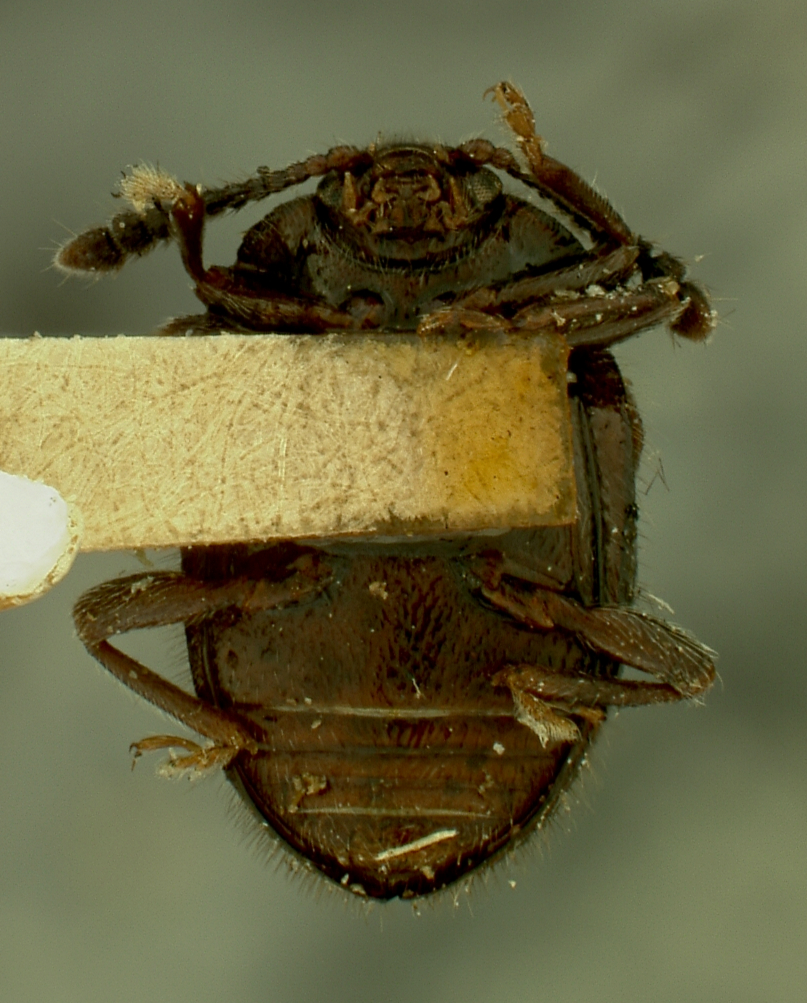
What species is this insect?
Stenotarsus flavomaculatus
